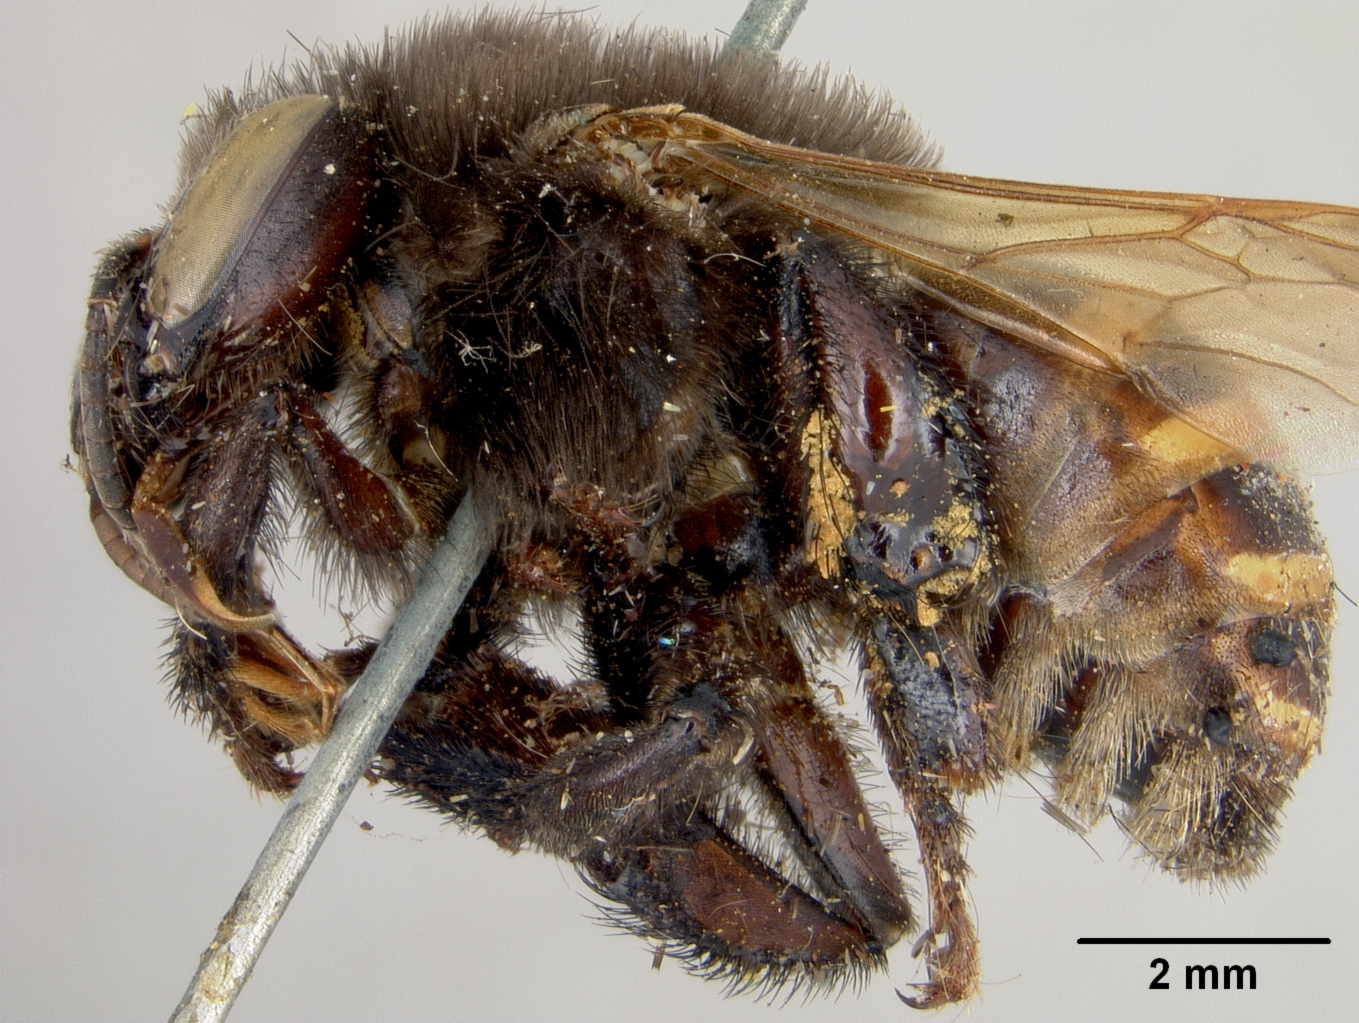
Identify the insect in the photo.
Melipona anthidioides
